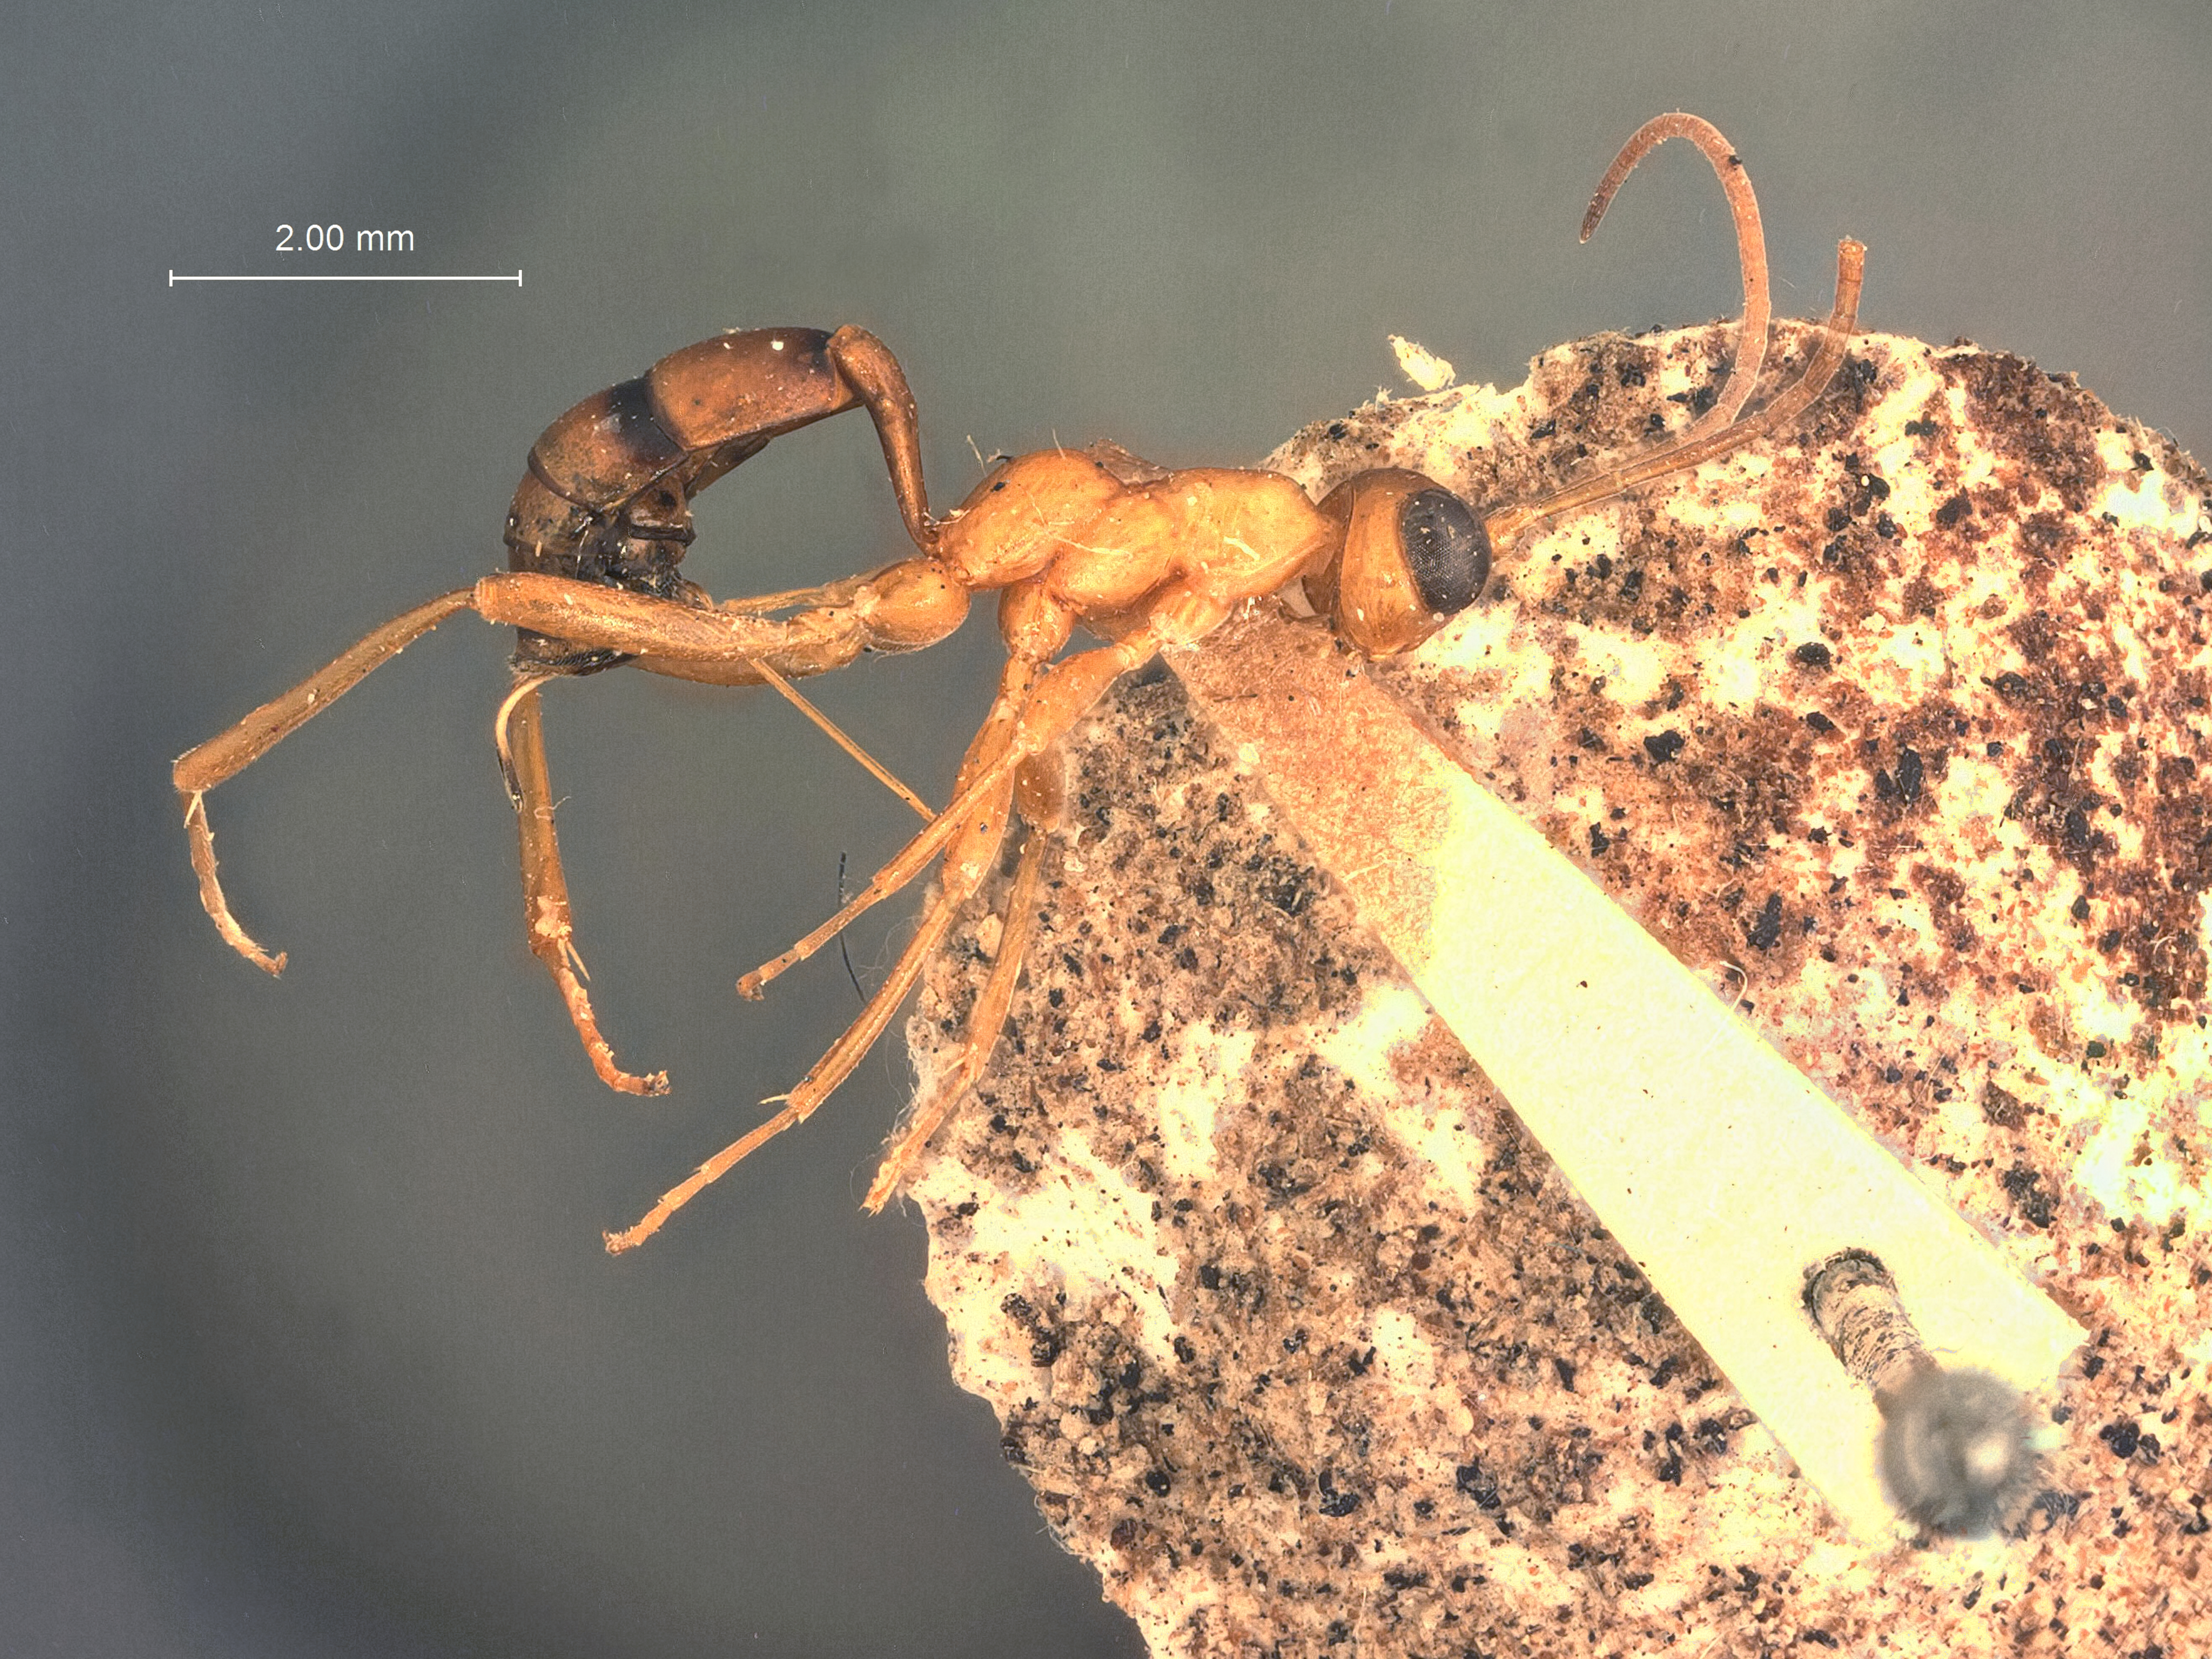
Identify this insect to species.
Pezomachus annulatus
